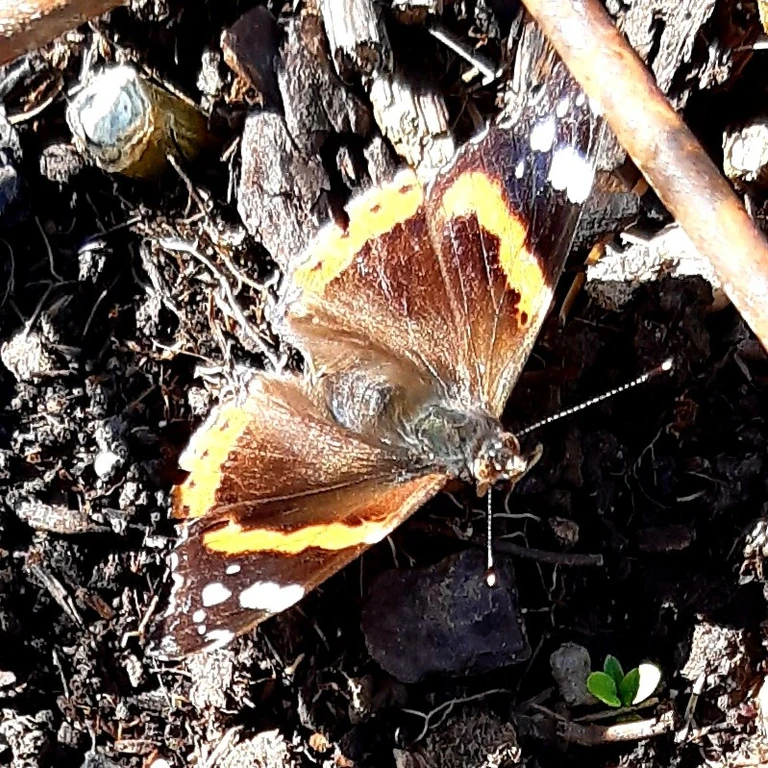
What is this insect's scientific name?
Vanessa atalanta
